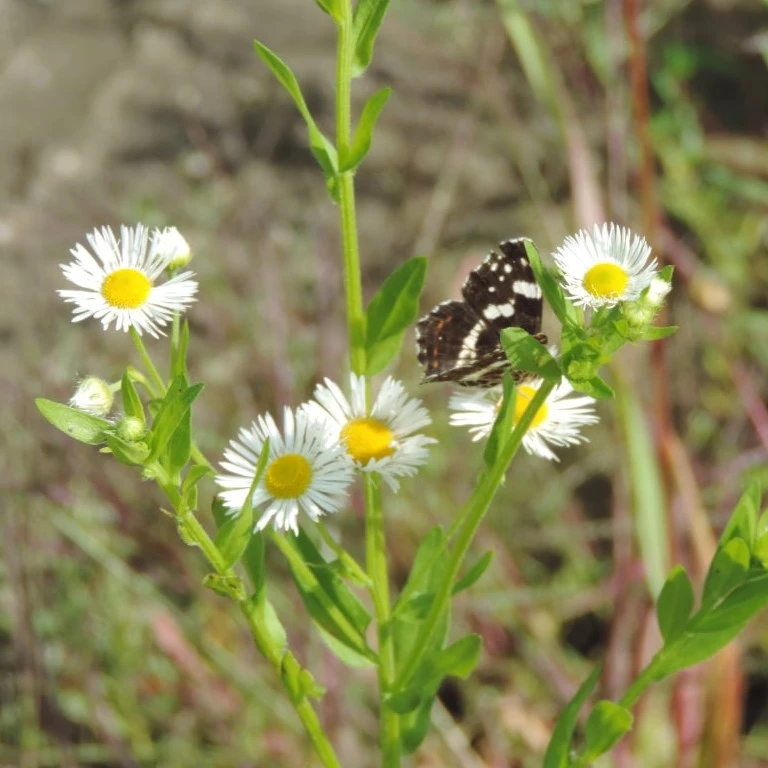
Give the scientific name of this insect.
Araschnia levana
